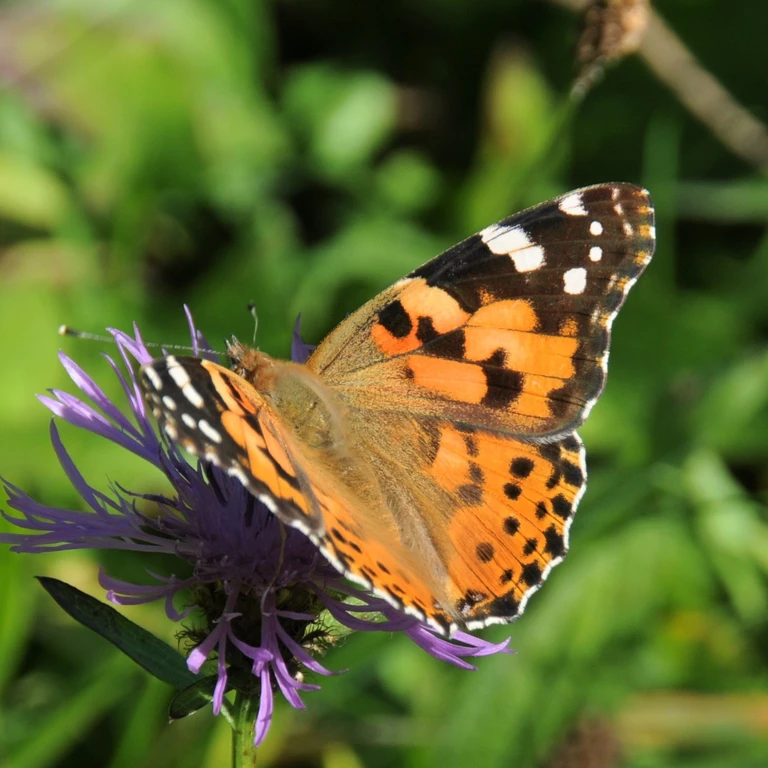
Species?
Vanessa cardui
